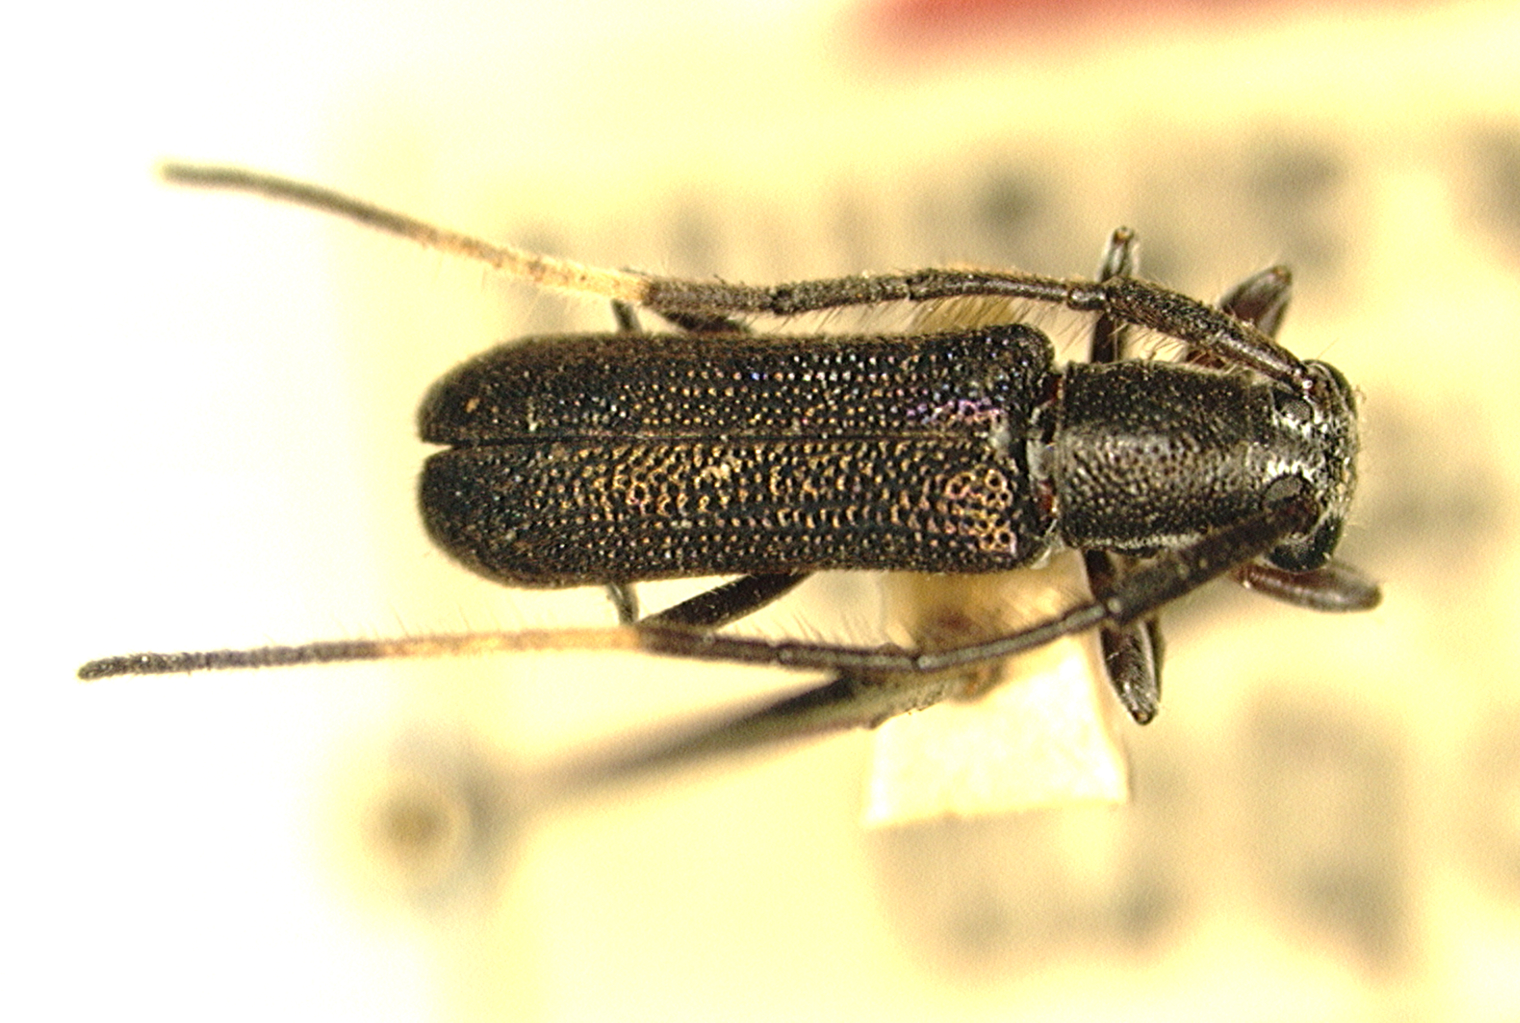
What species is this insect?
Menesida planifrons
